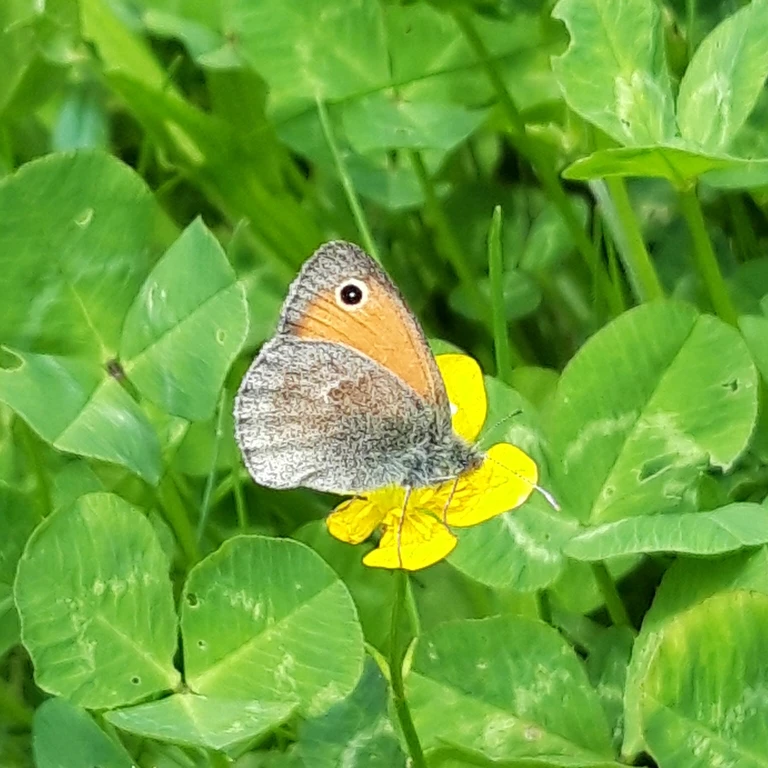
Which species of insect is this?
Coenonympha pamphilus
